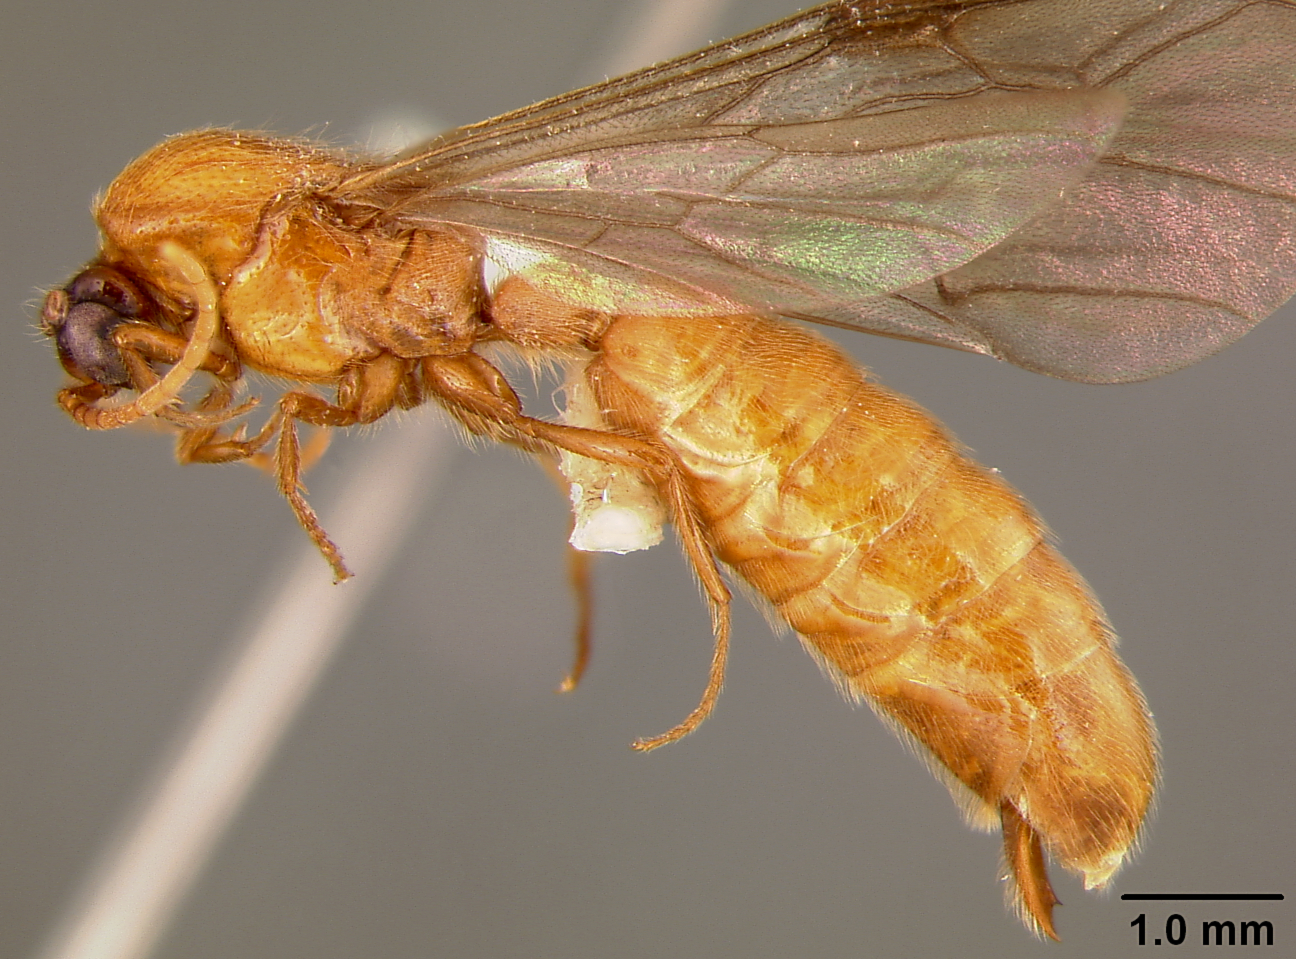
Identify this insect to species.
Neivamyrmex quadratoocciputus
